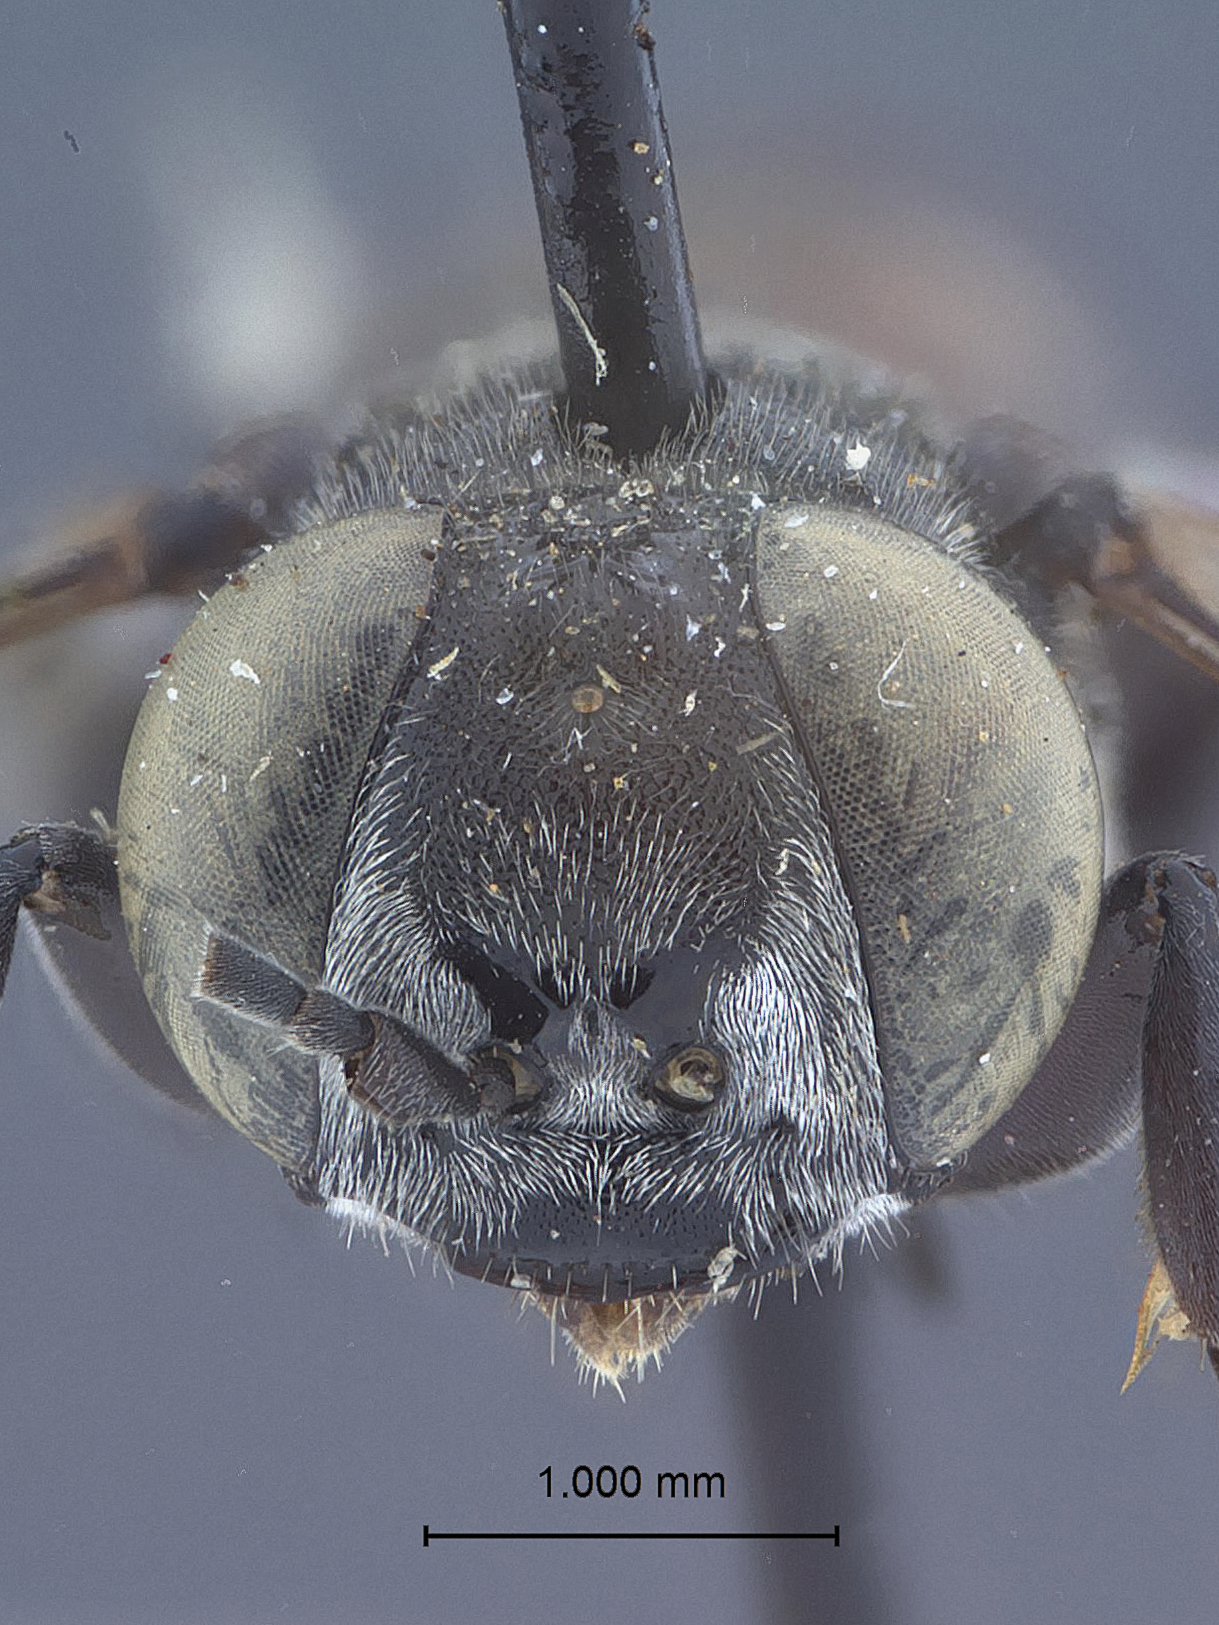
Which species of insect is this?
Tachysphex plesia
